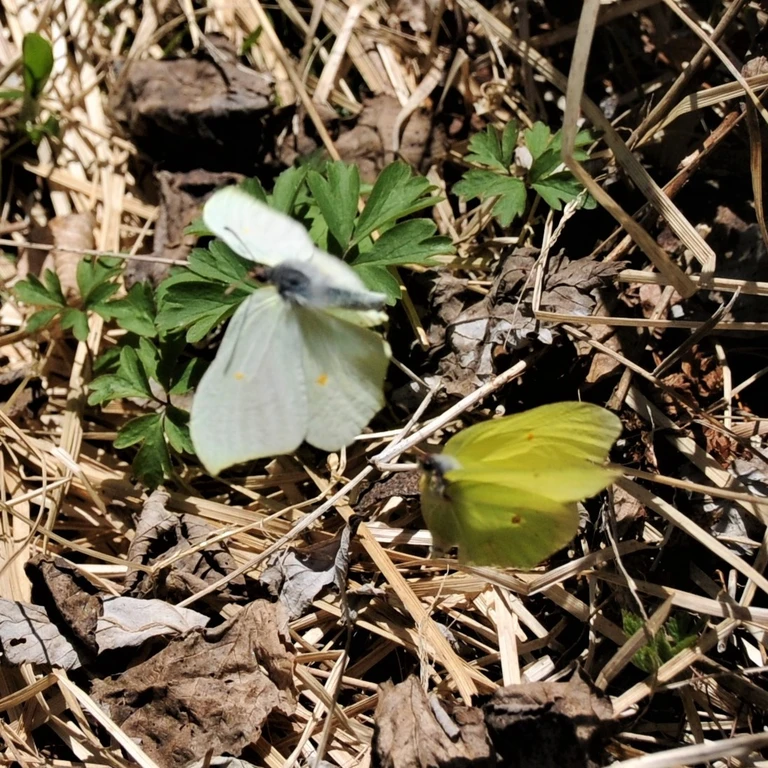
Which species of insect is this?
Gonepteryx rhamni
